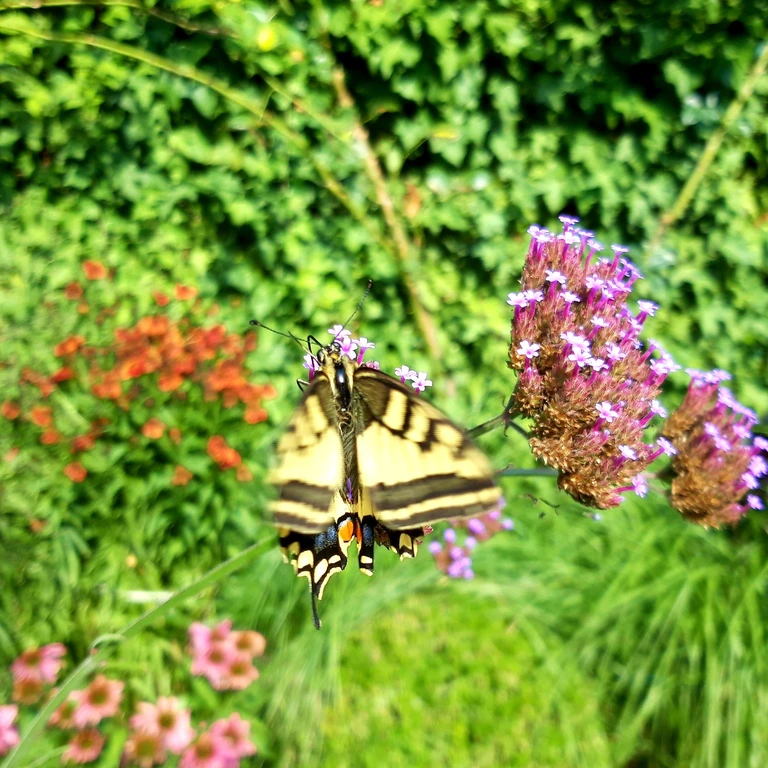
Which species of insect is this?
Papilio machaon
